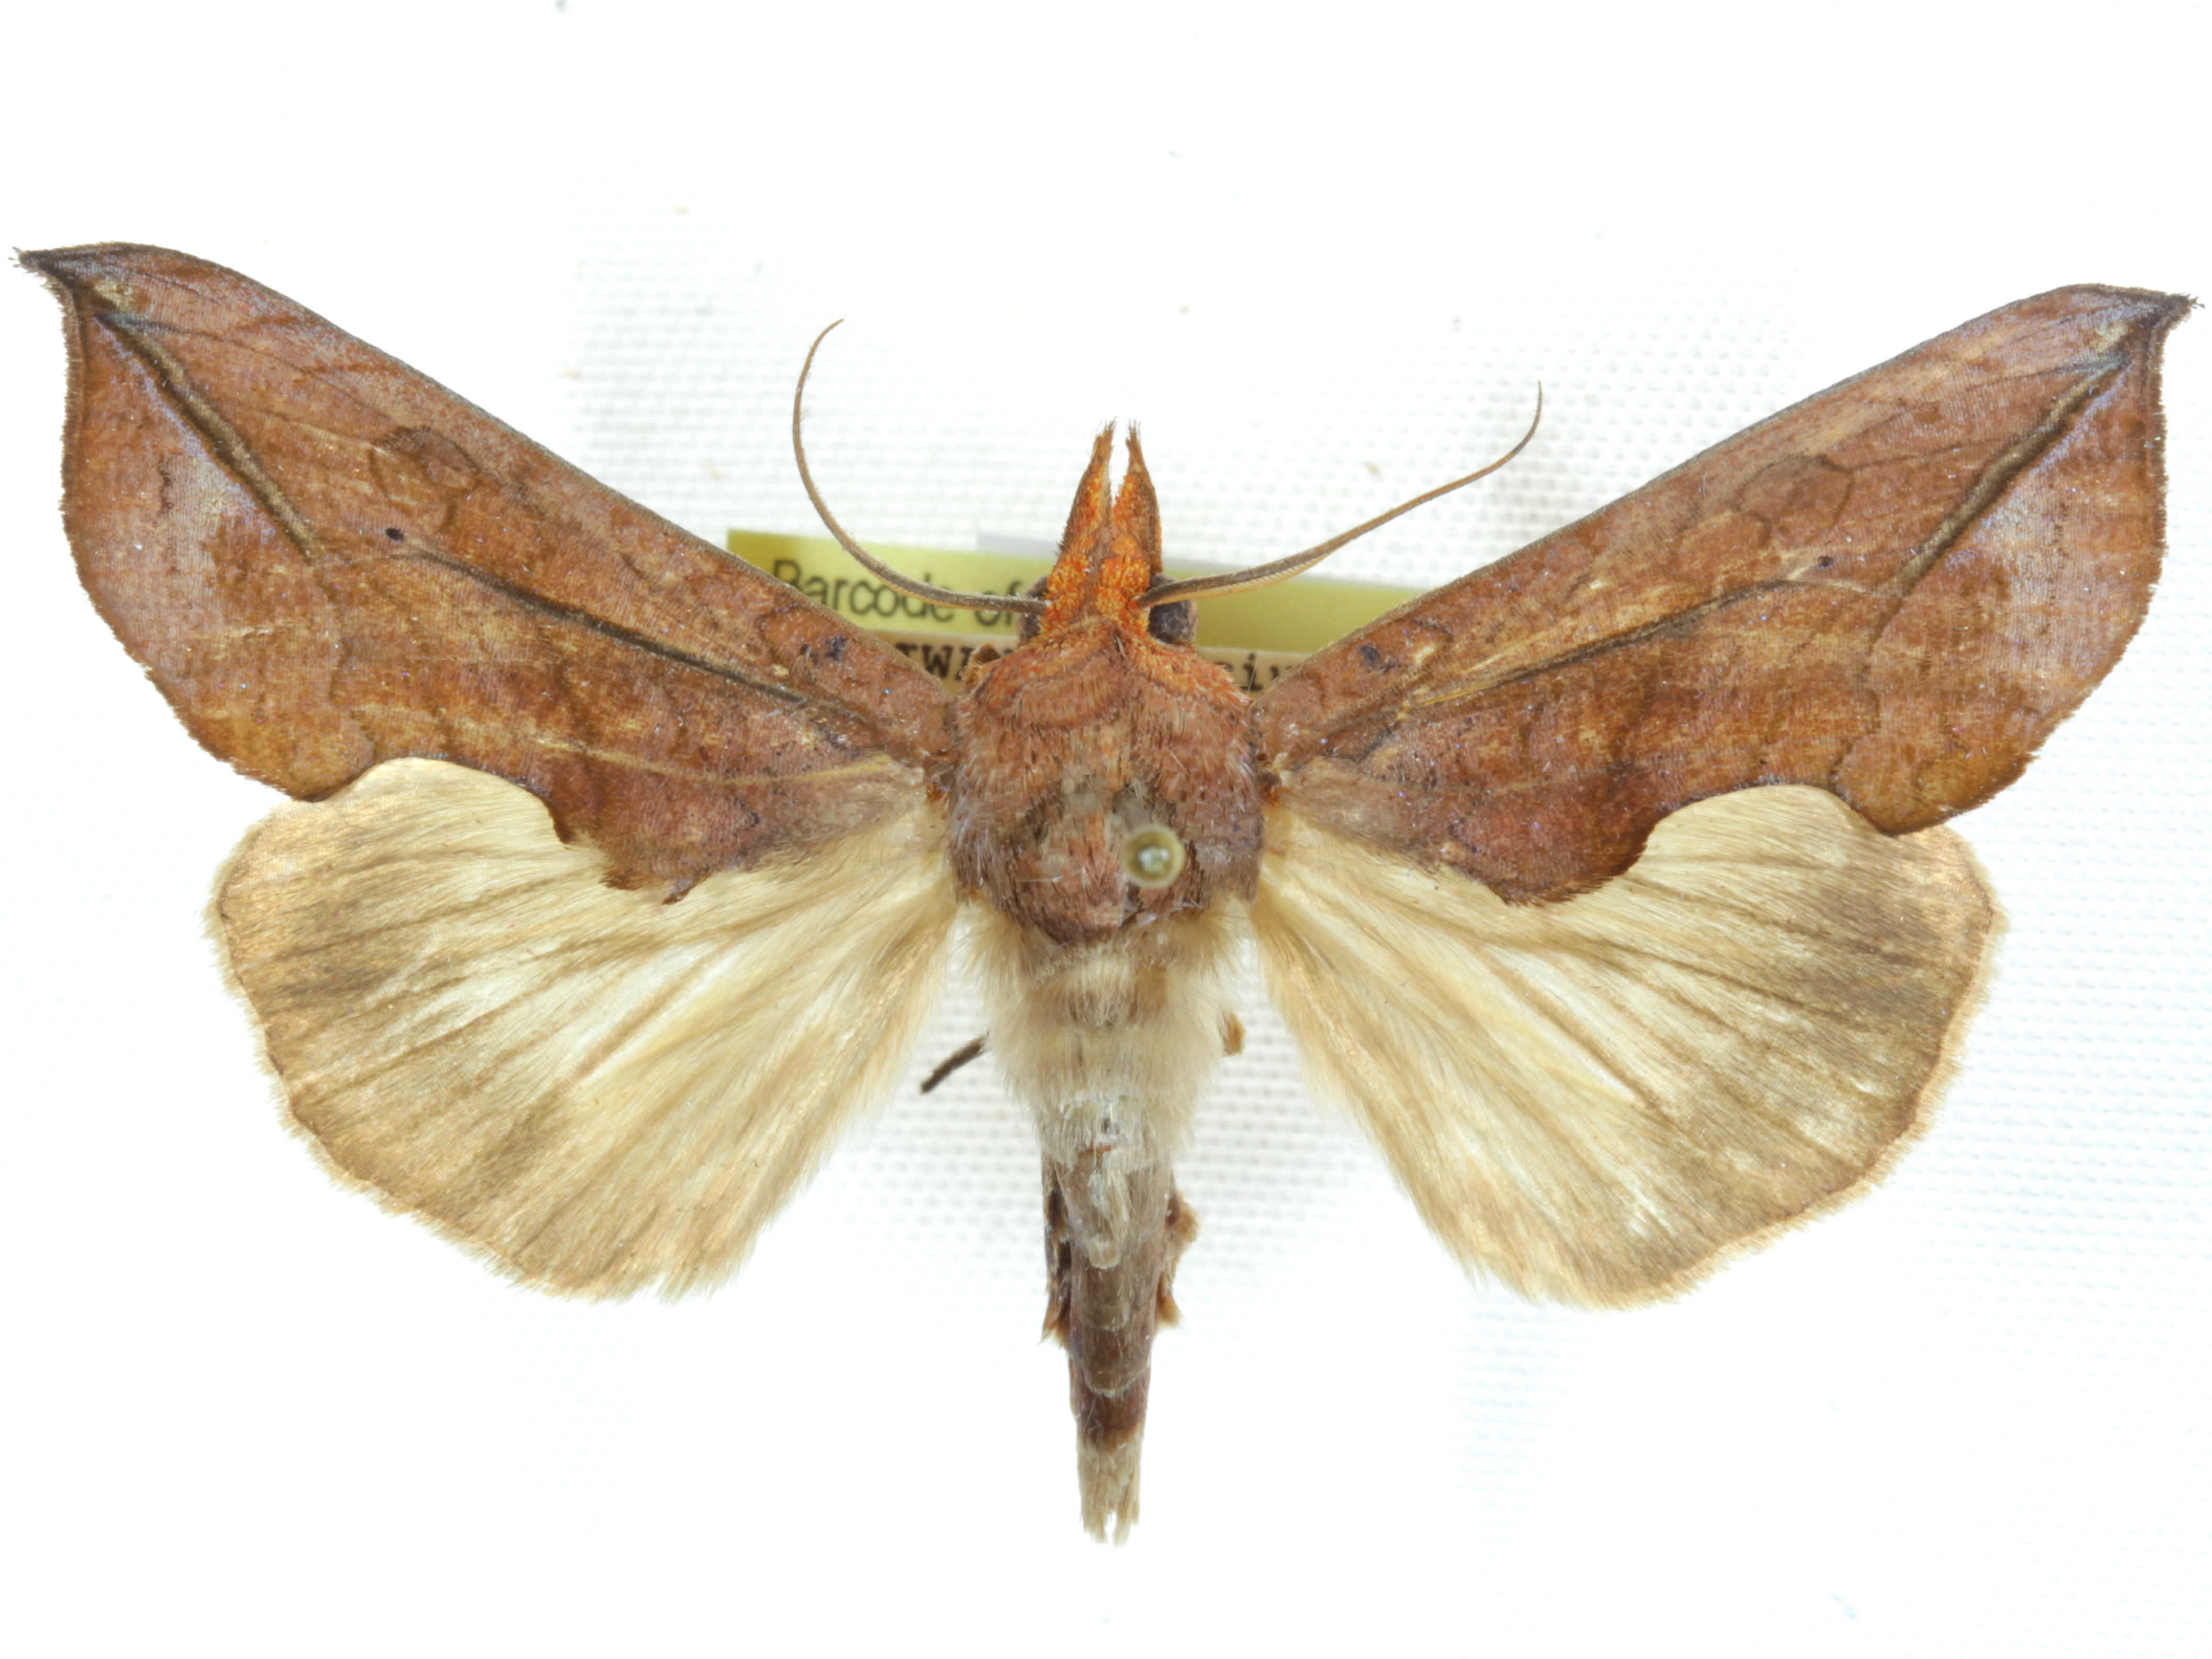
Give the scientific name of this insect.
Calpe excavata
